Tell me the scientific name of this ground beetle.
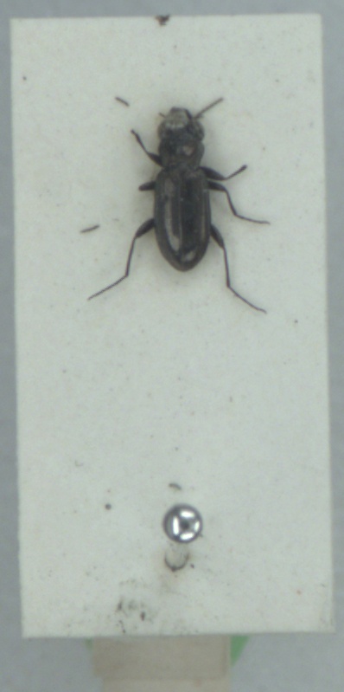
Notiophilus aquaticus
